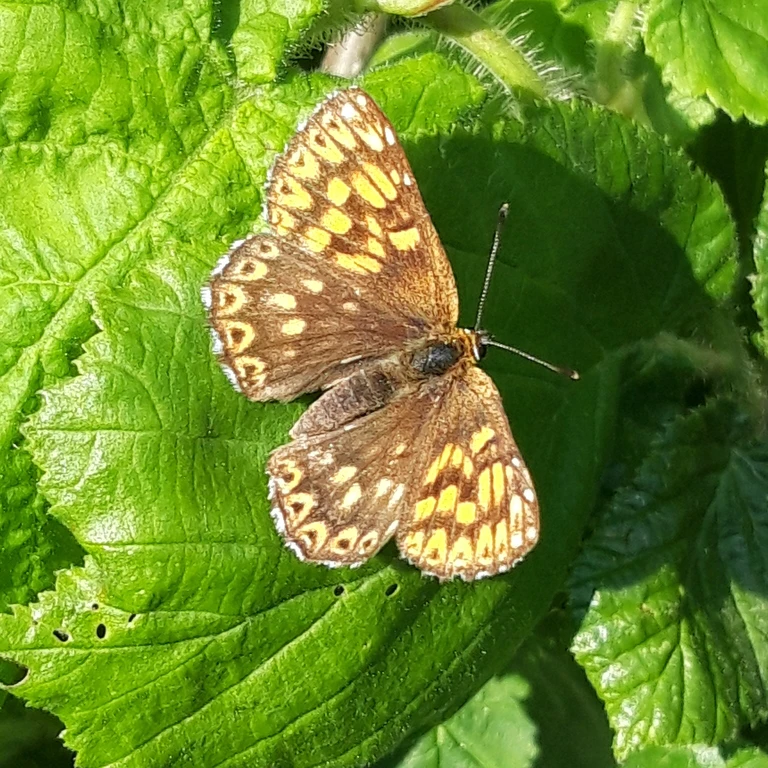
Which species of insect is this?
Hamearis lucina
